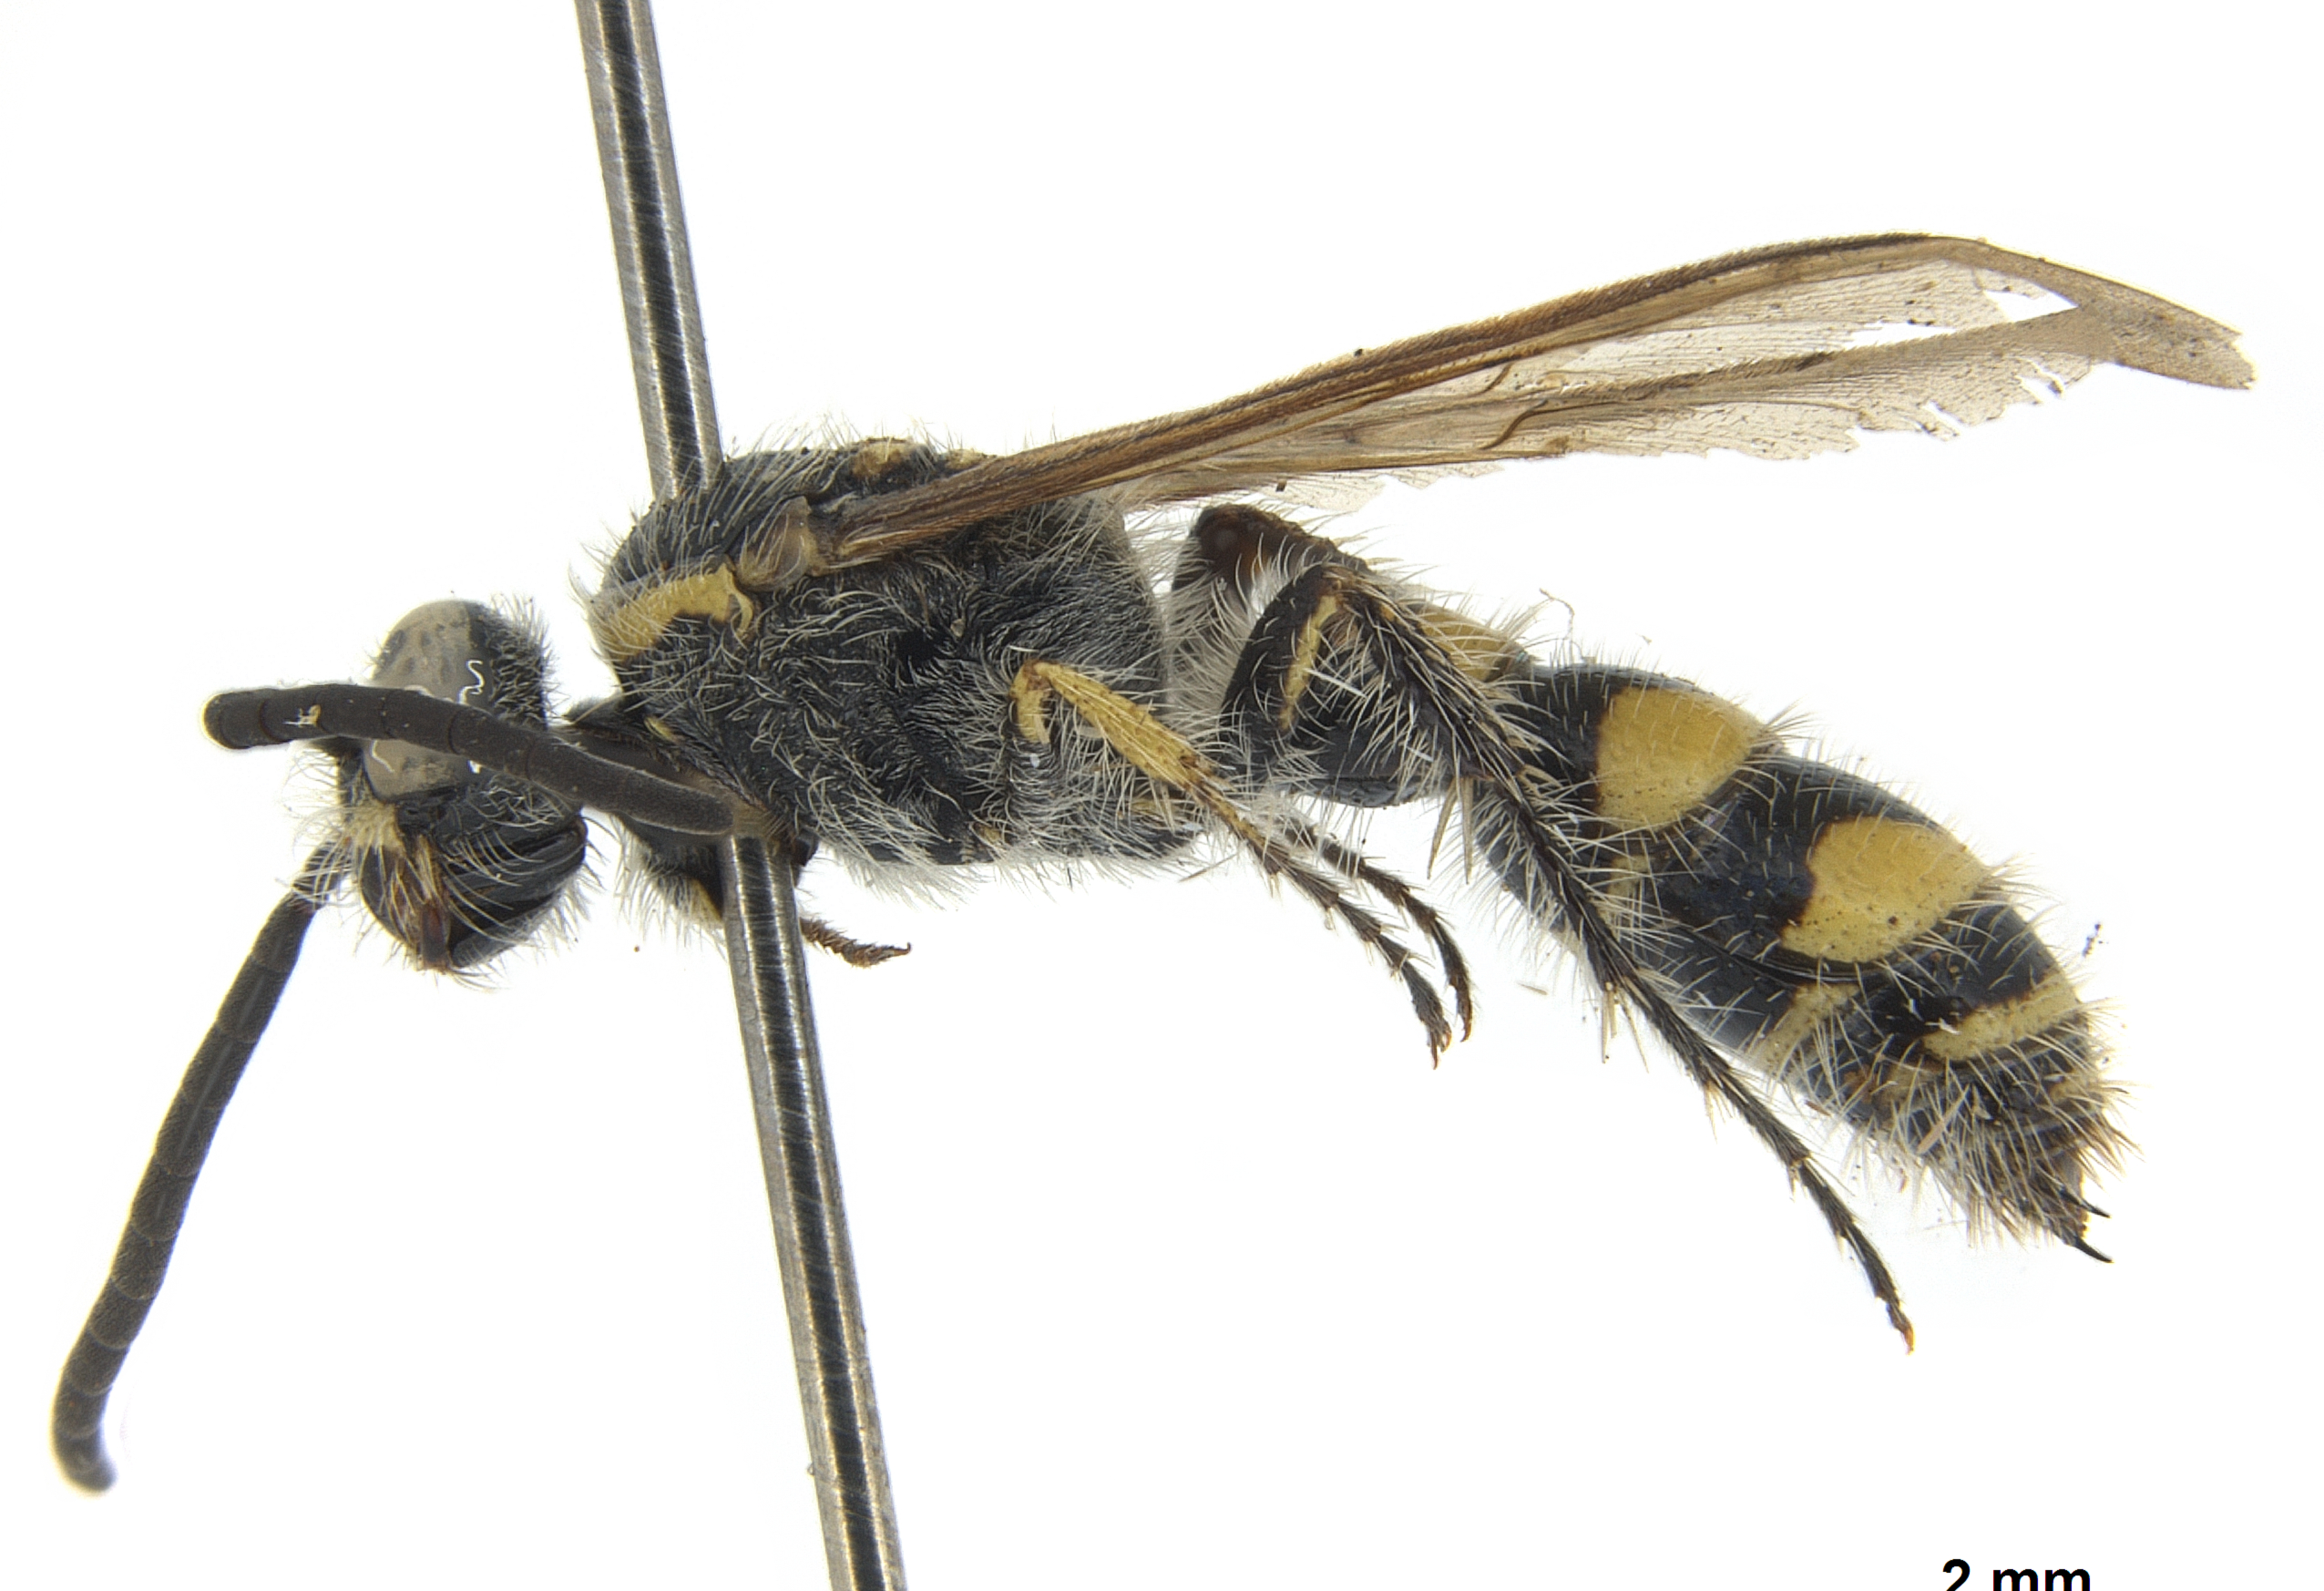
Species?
Micromeriella marginella
